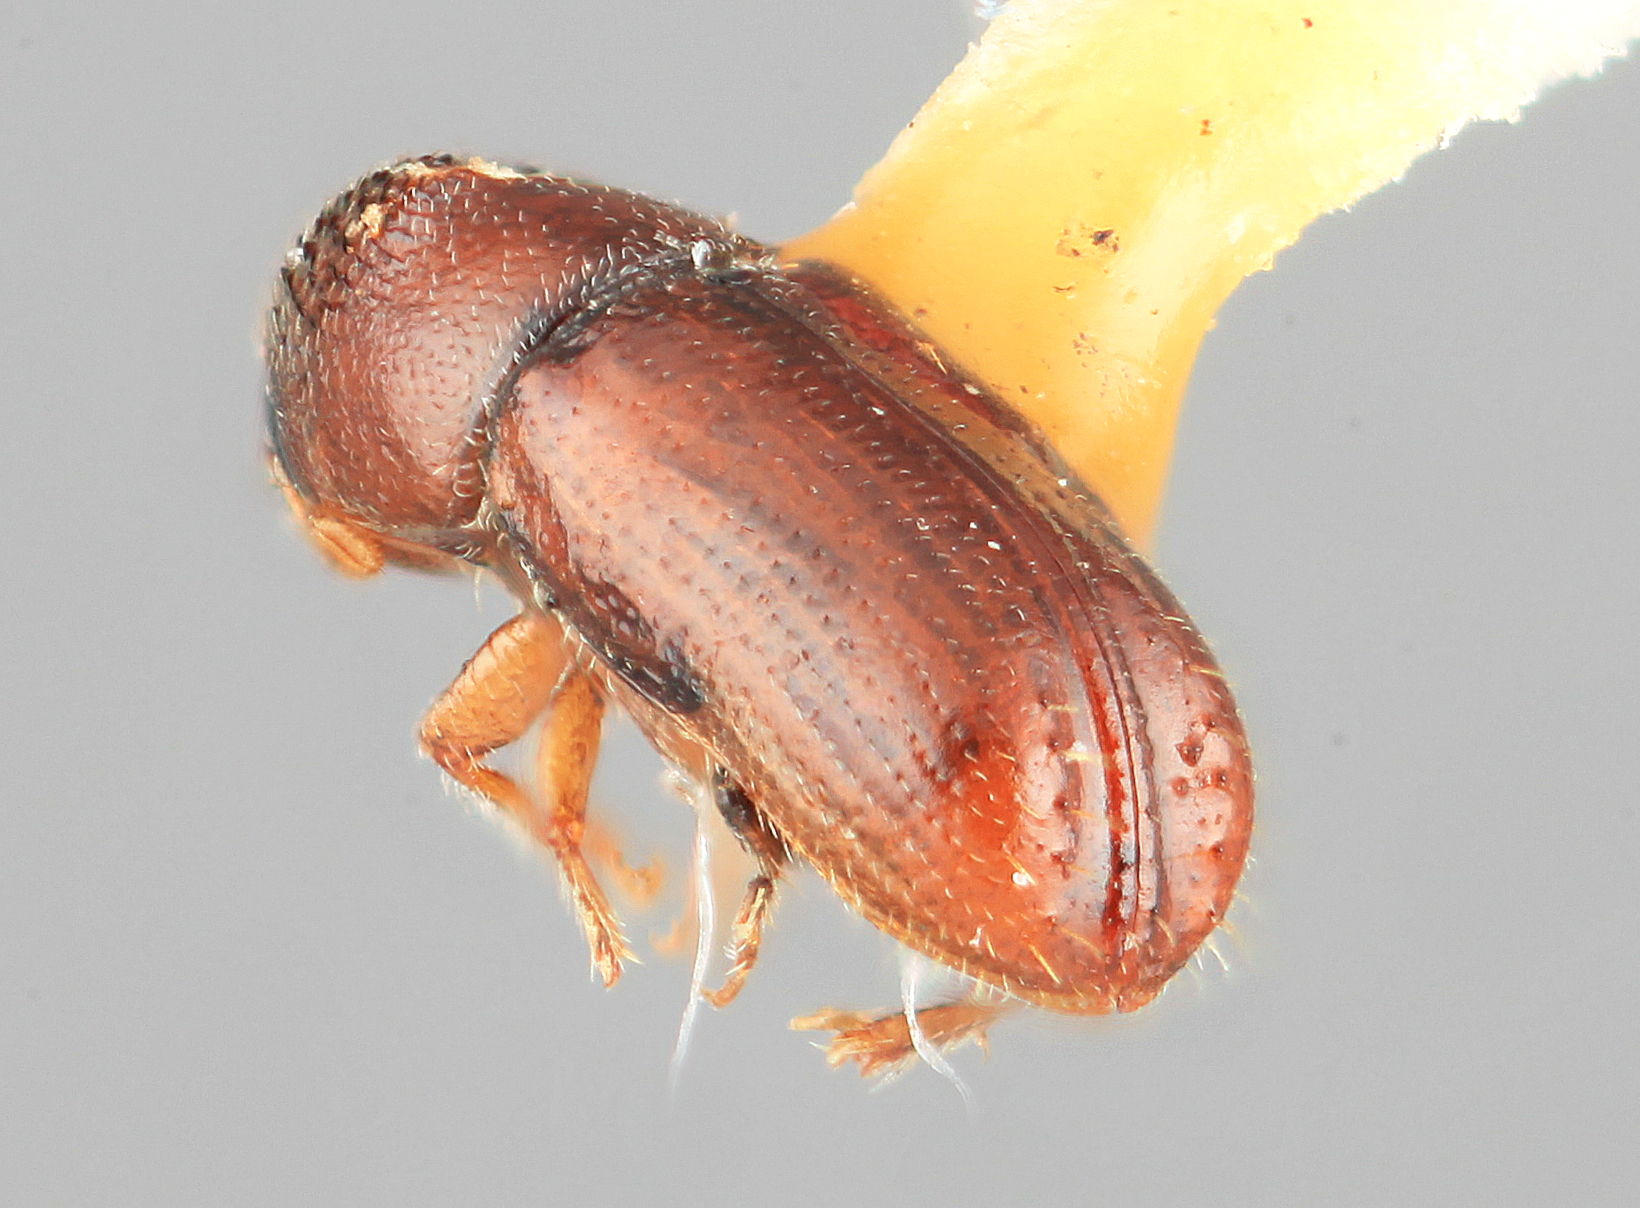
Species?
Pityophthorus thatcheri
